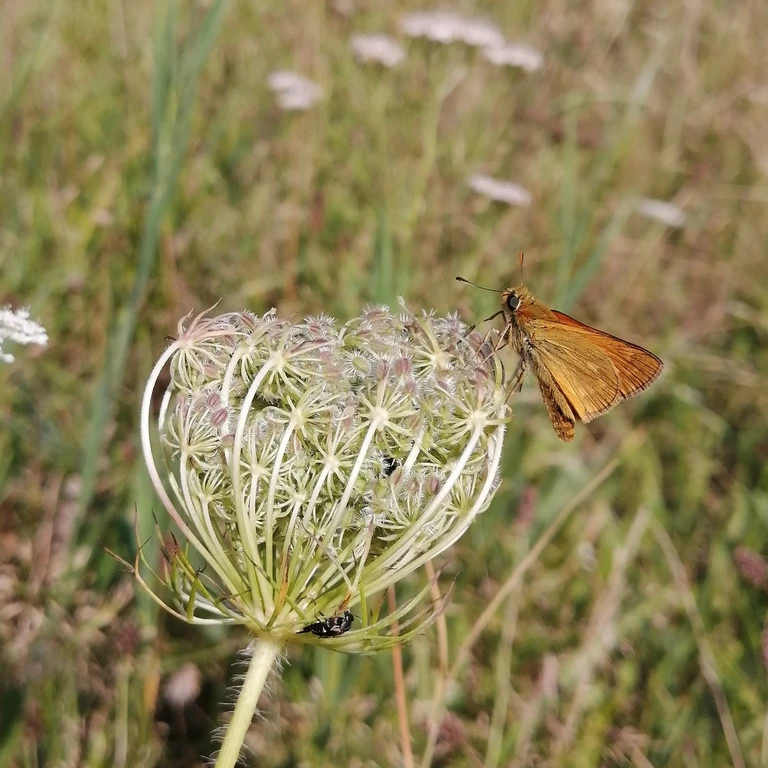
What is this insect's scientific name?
Ochlodes sylvanus (also Ochlodes venata)
